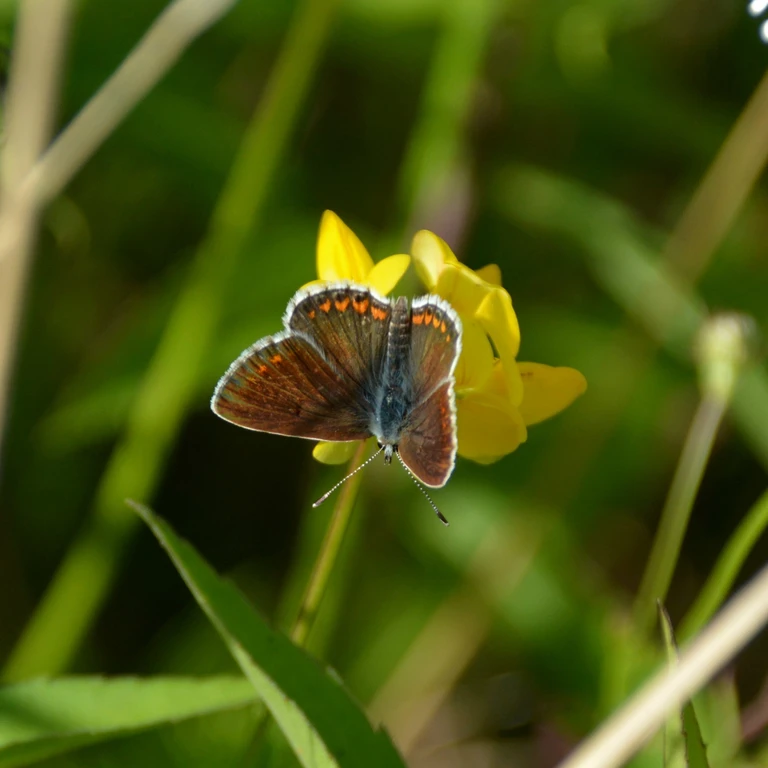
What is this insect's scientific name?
Aricia agestis/artaxerxes
